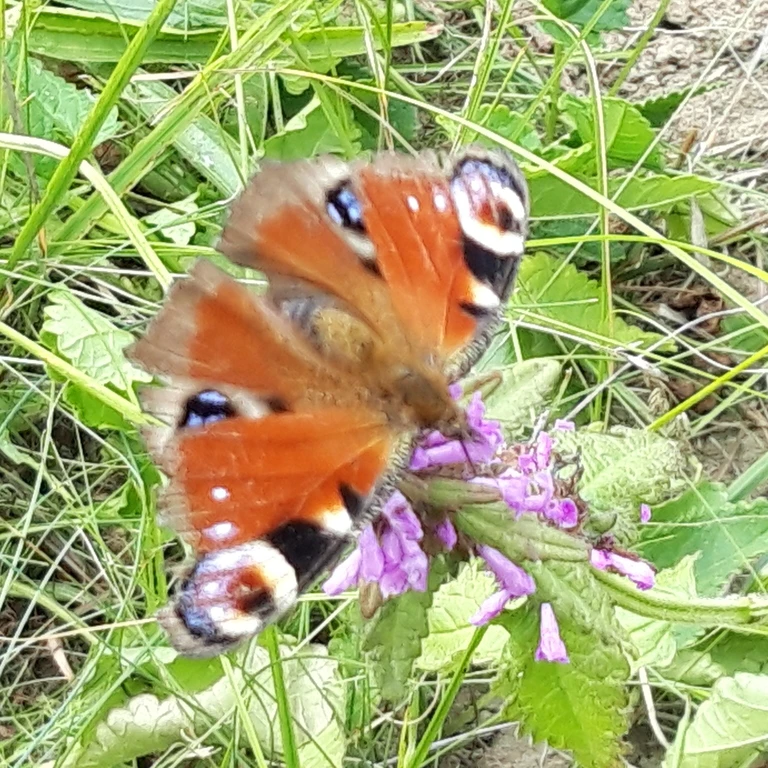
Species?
Aglais io
